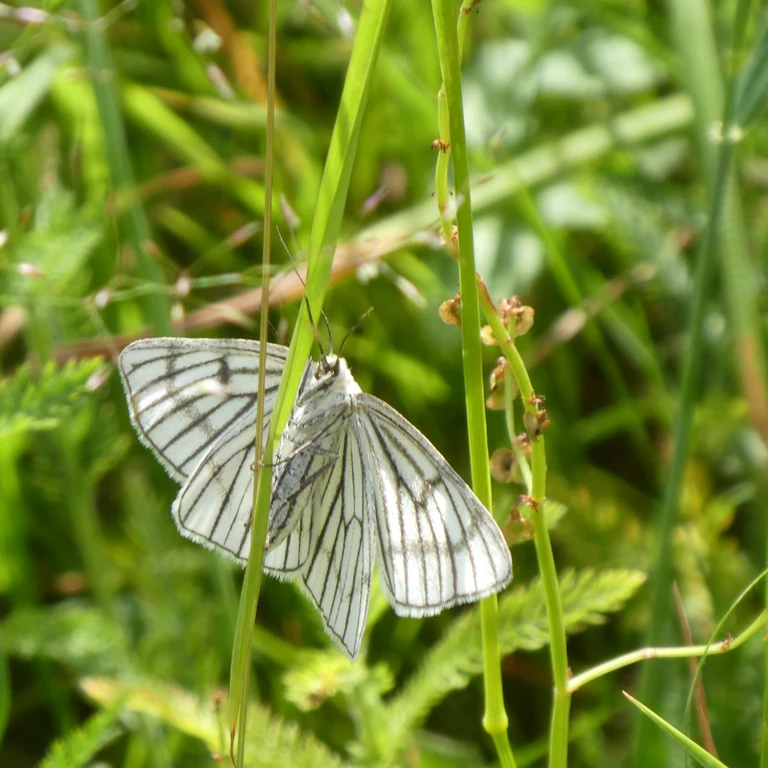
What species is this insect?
Siona lineata
